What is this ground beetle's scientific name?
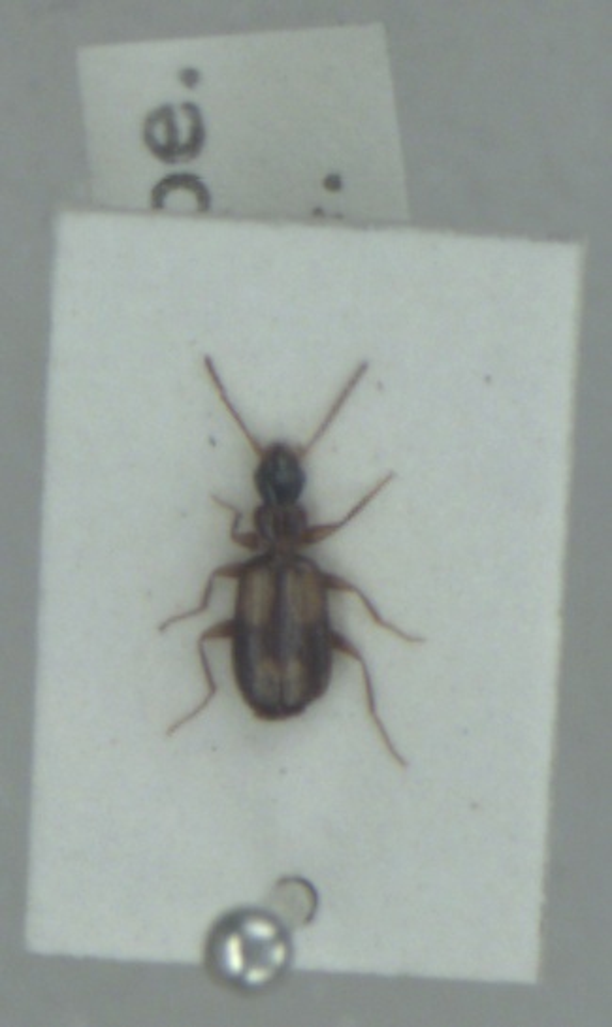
Calodromius spilotus
